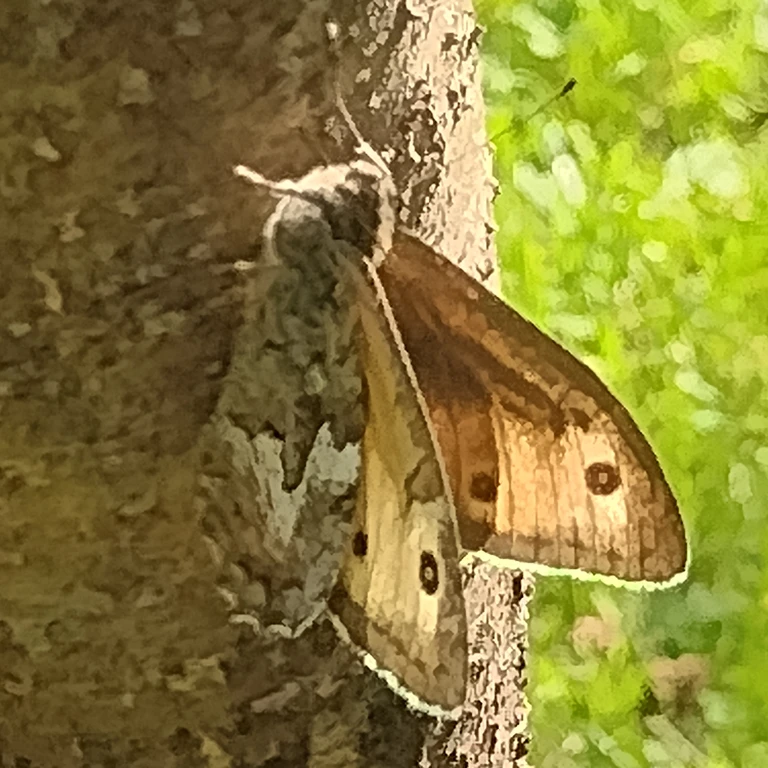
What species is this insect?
Hipparchia semele
